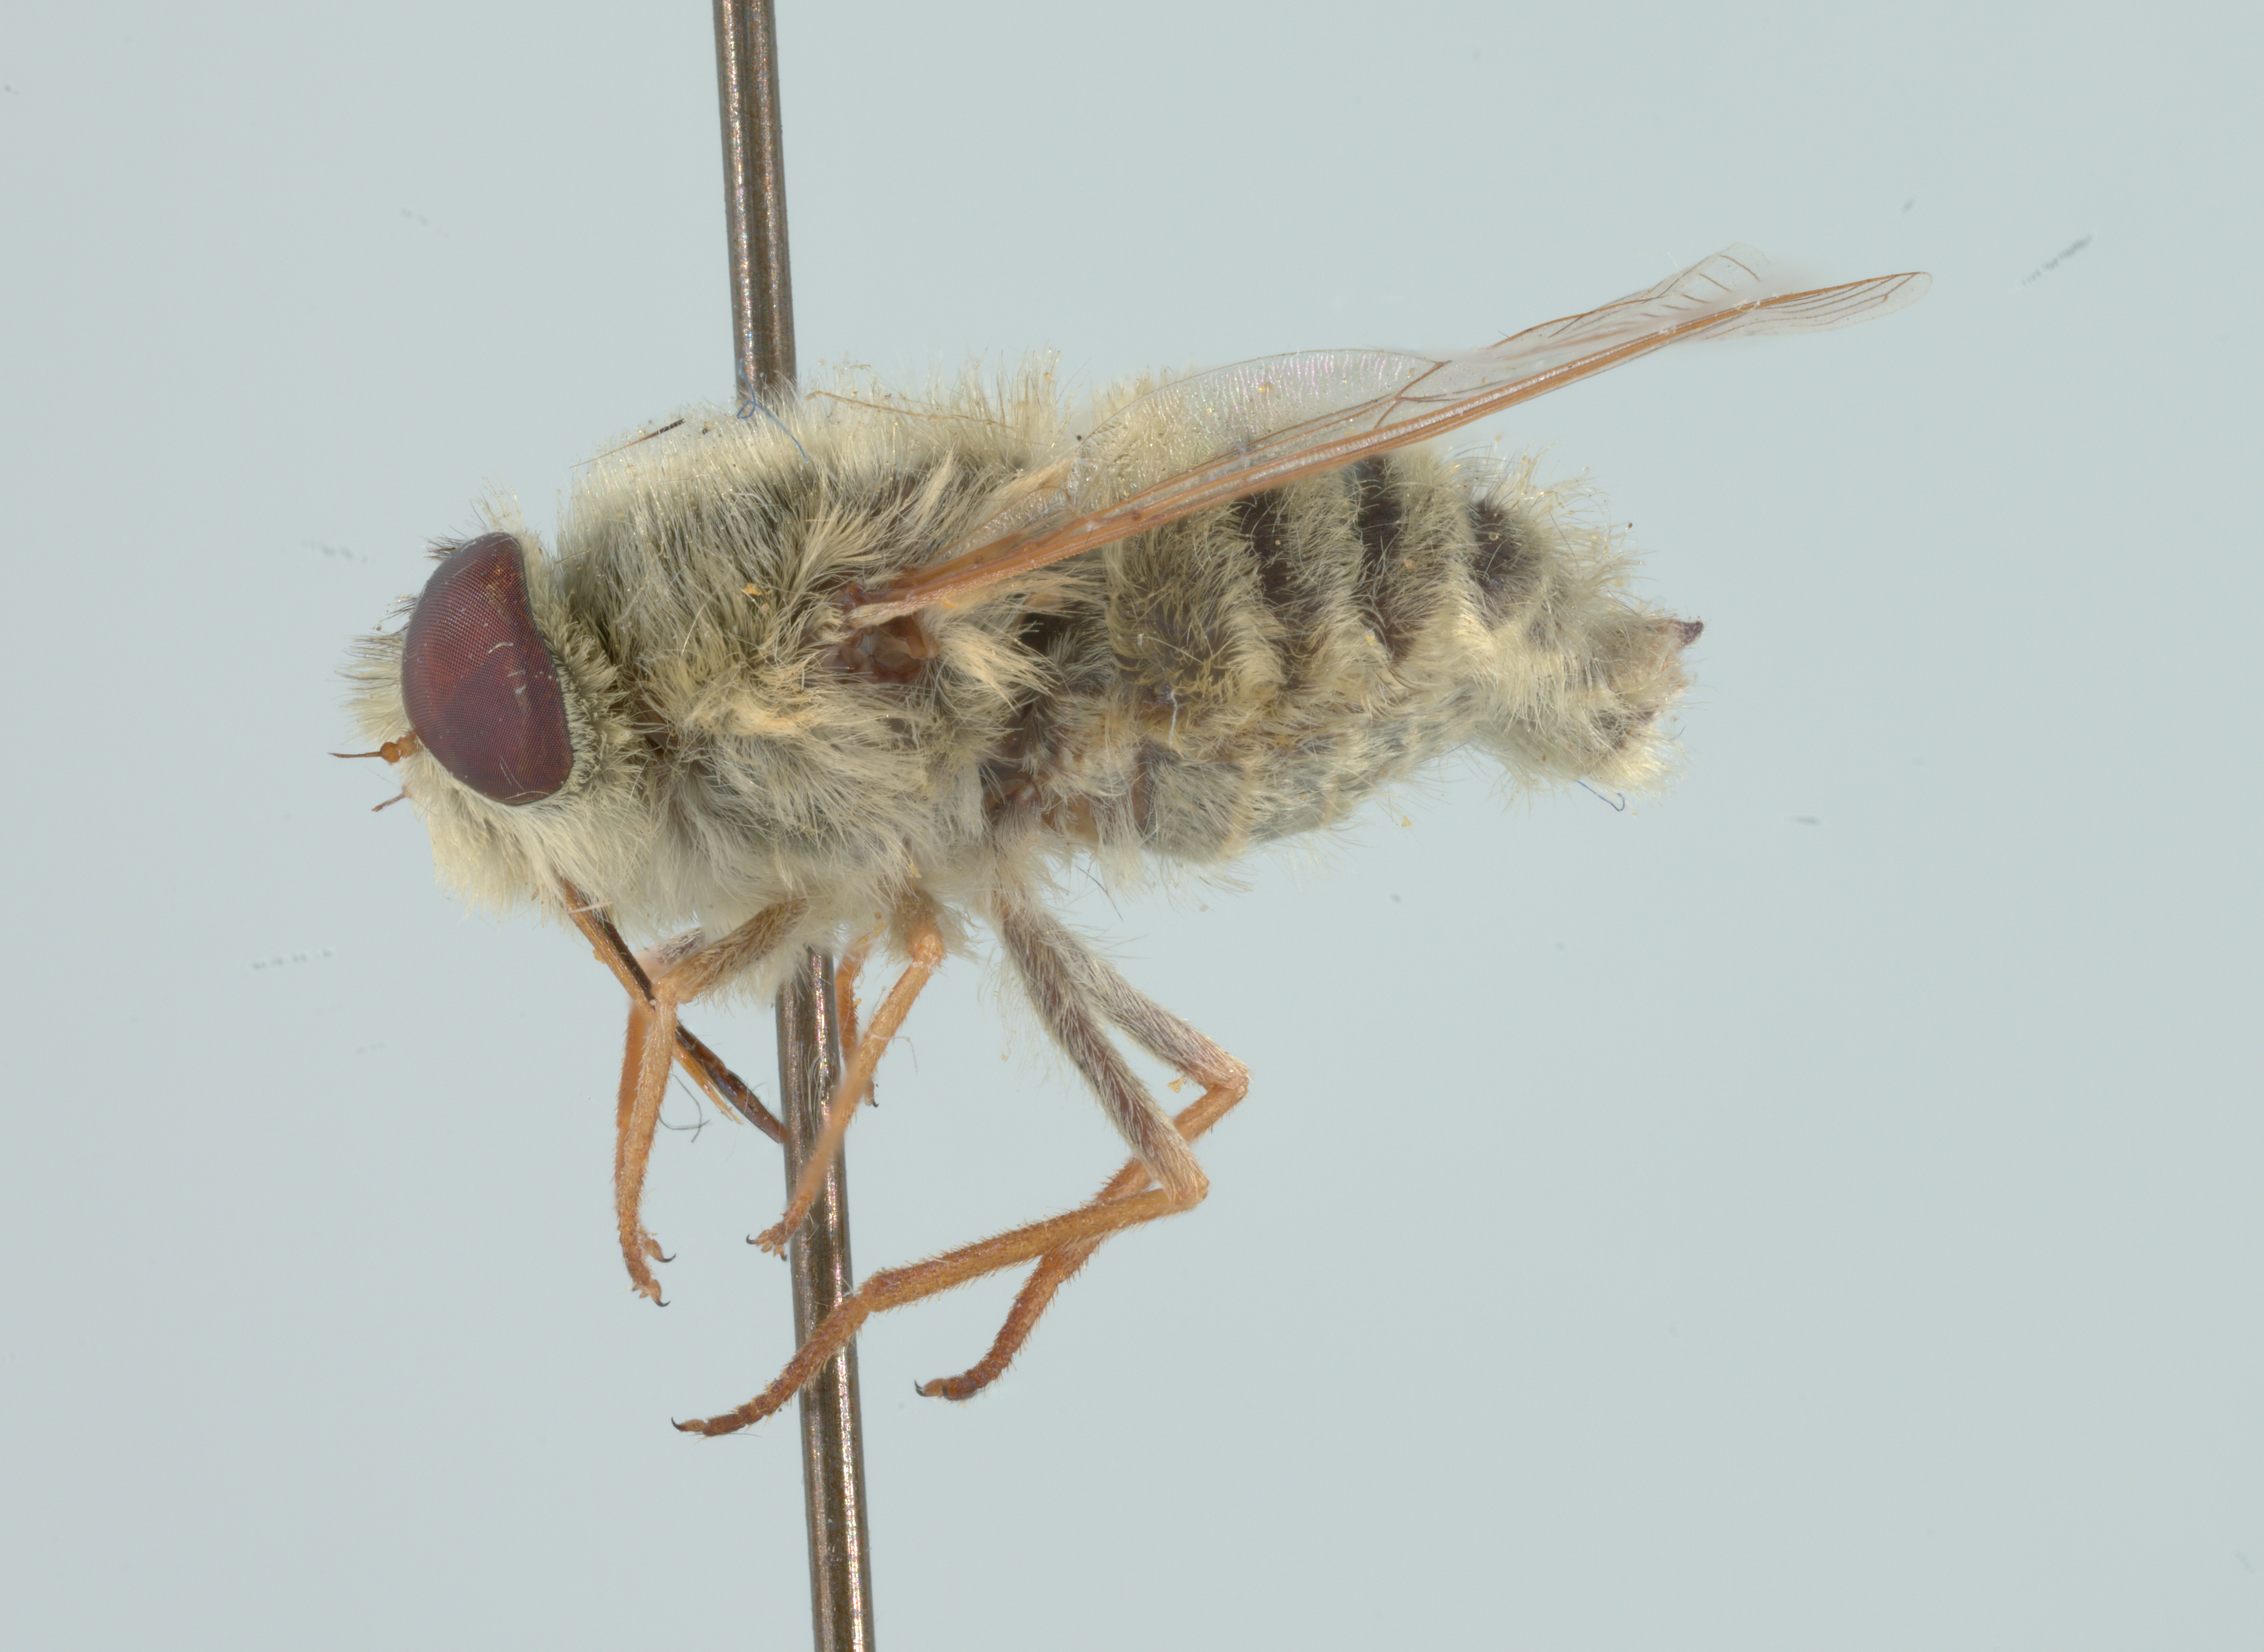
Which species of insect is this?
Neorhynchocephalus sackenii
